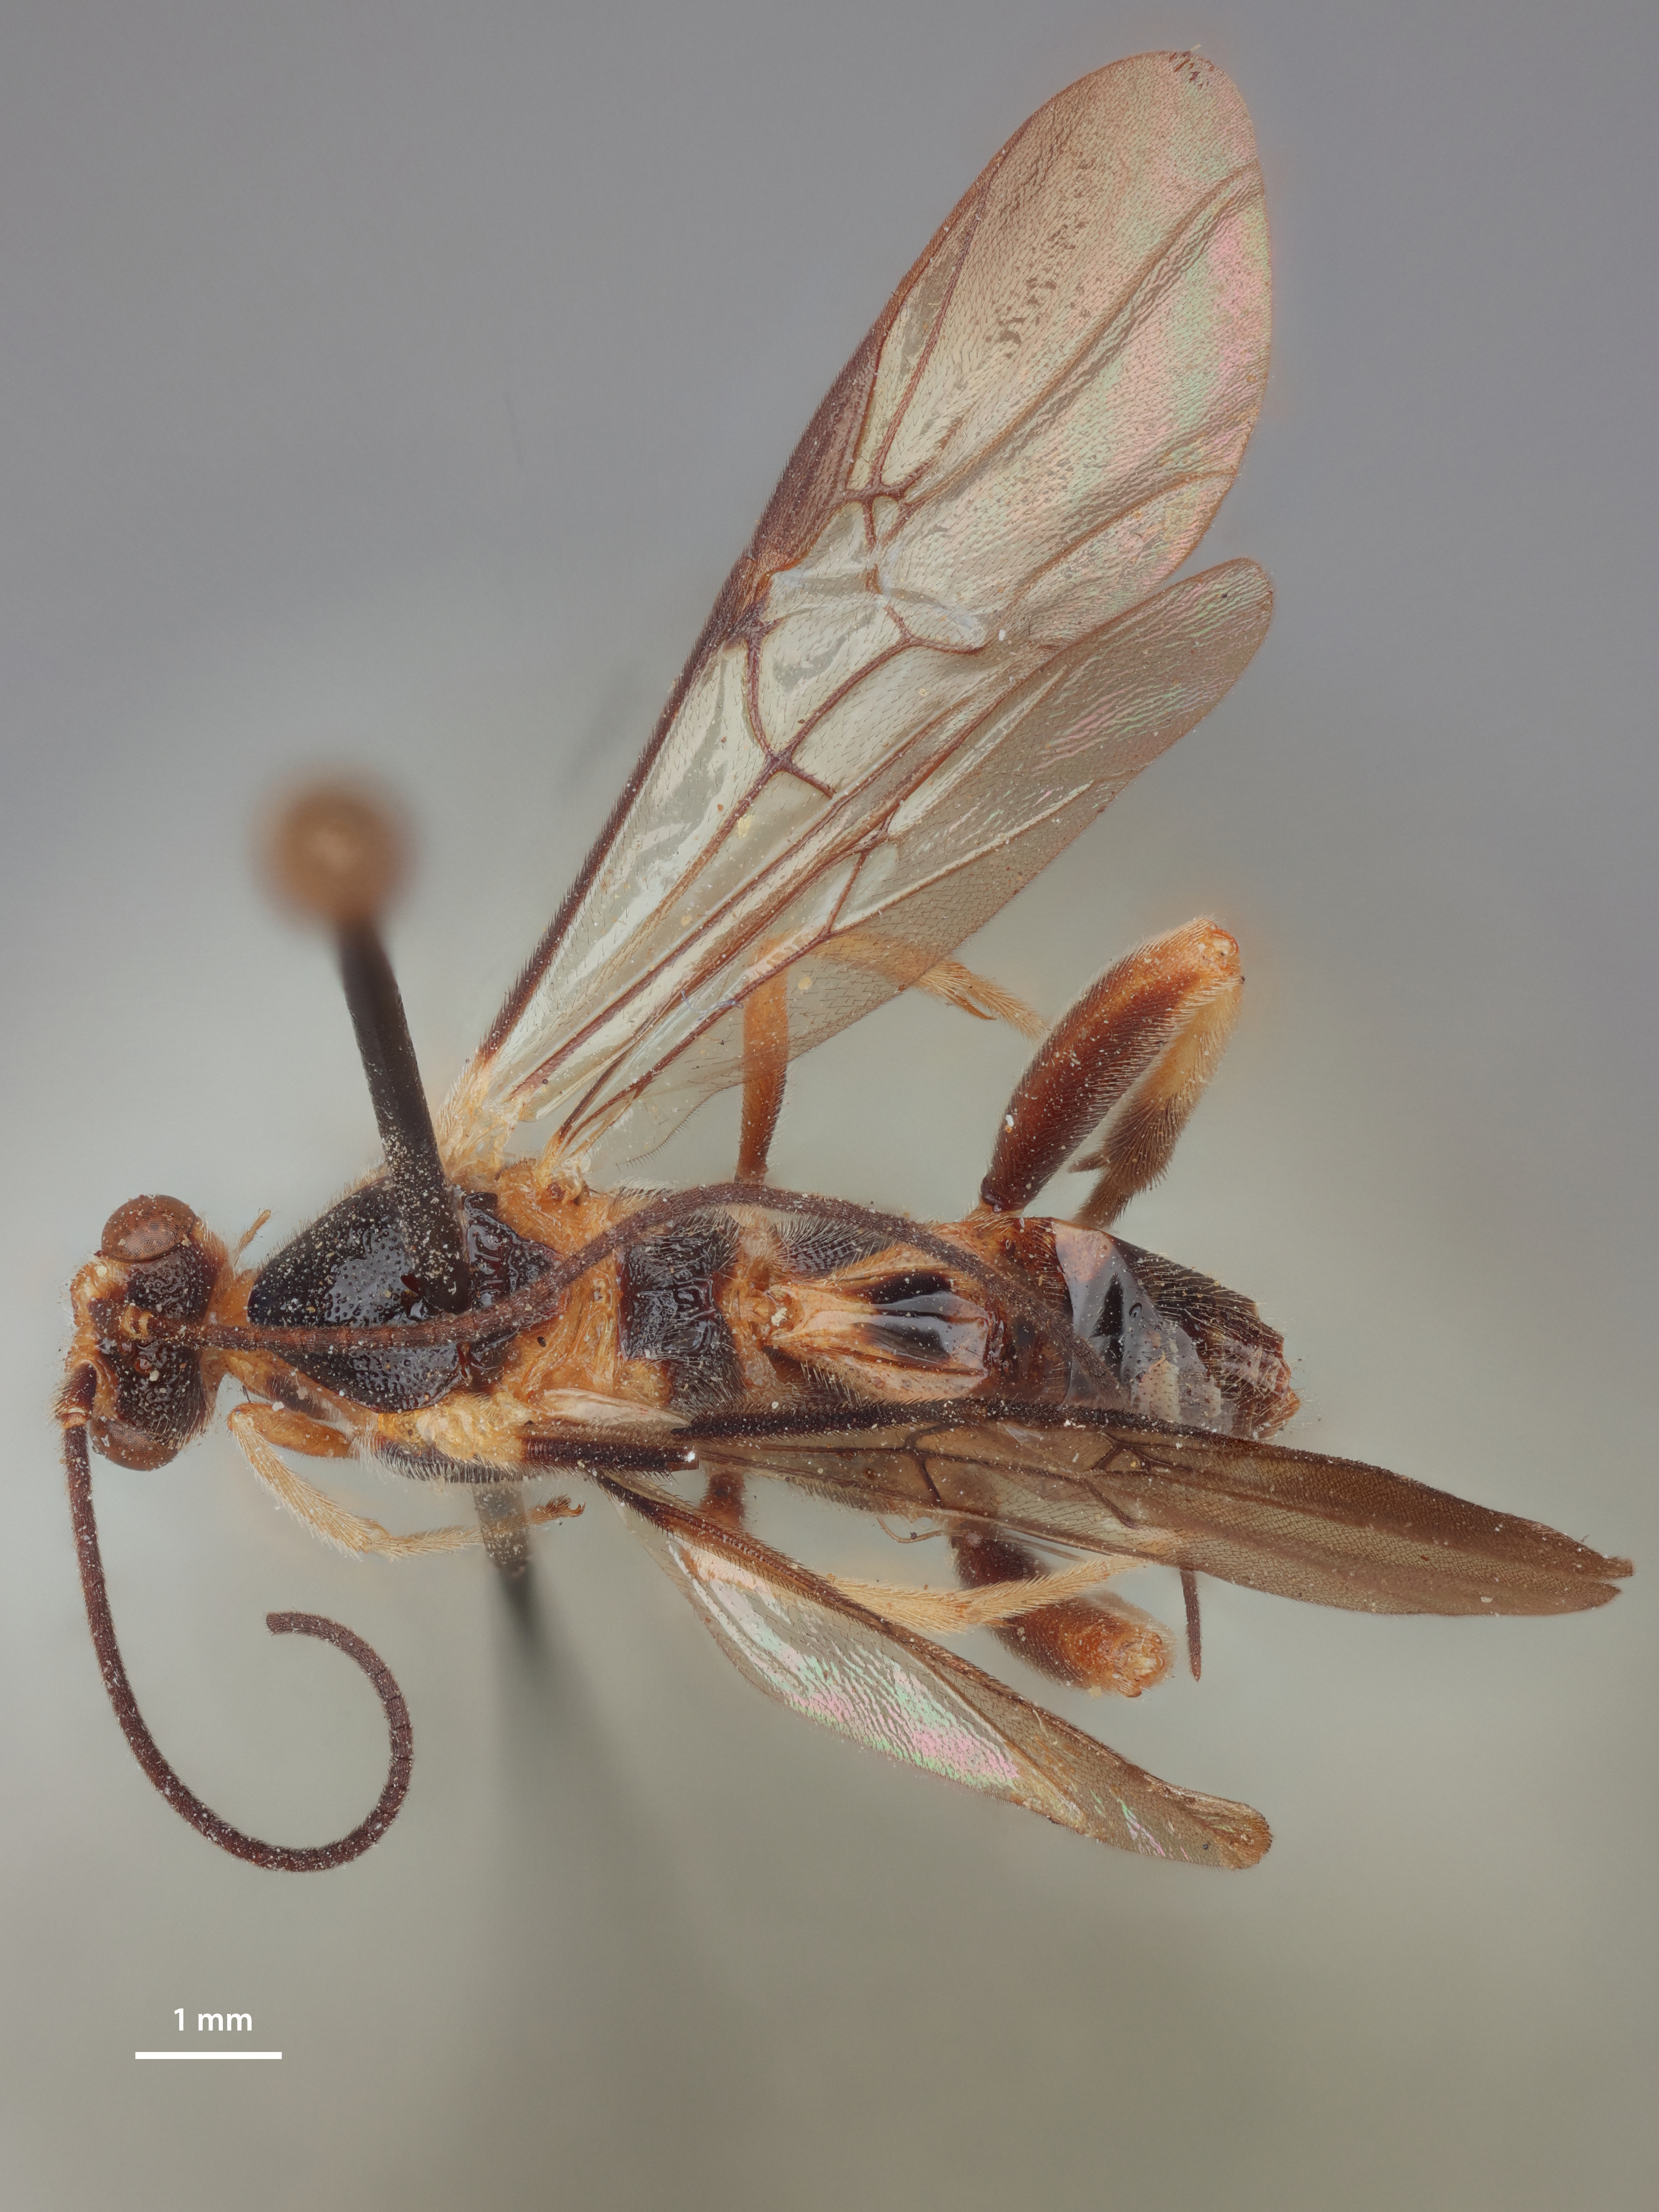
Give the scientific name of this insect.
Euagthis crenata
